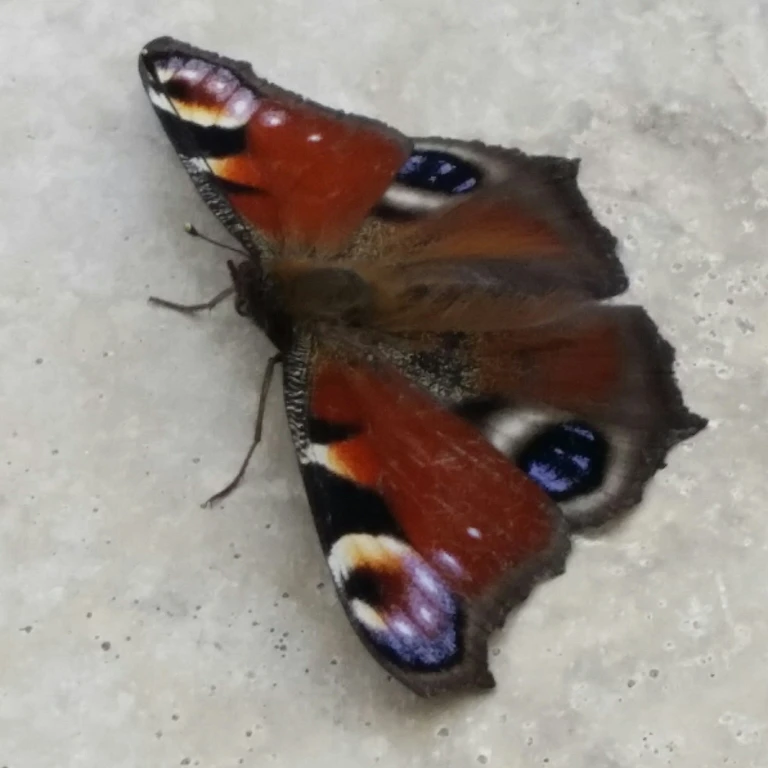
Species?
Aglais io
